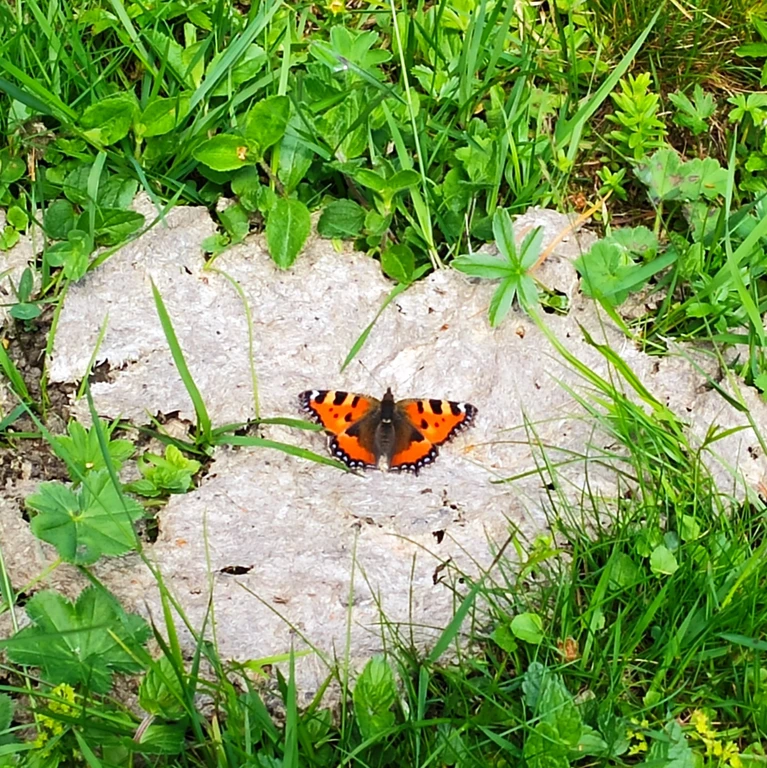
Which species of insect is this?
Aglais urticae
